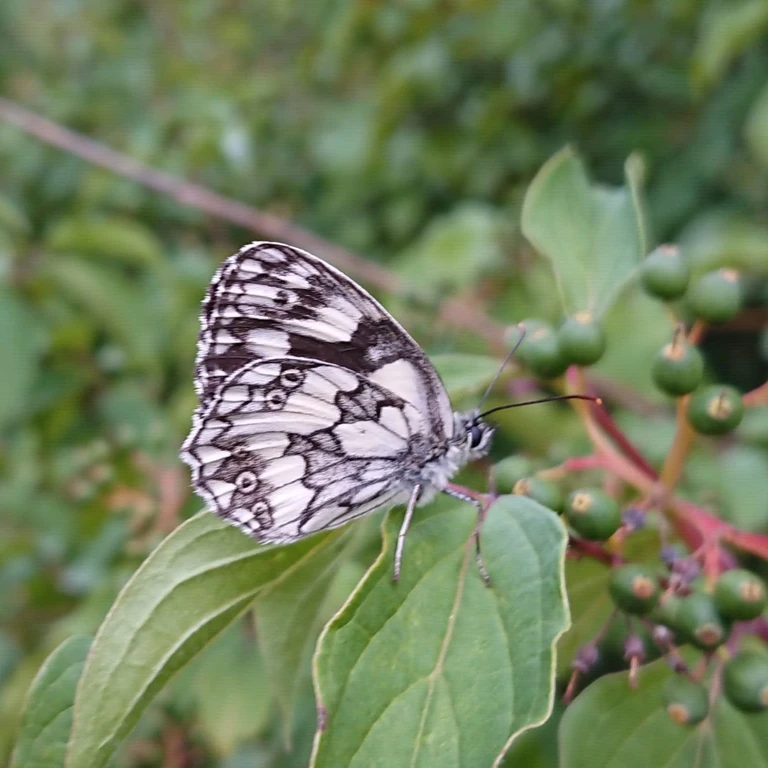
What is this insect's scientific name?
Melanargia galathea
